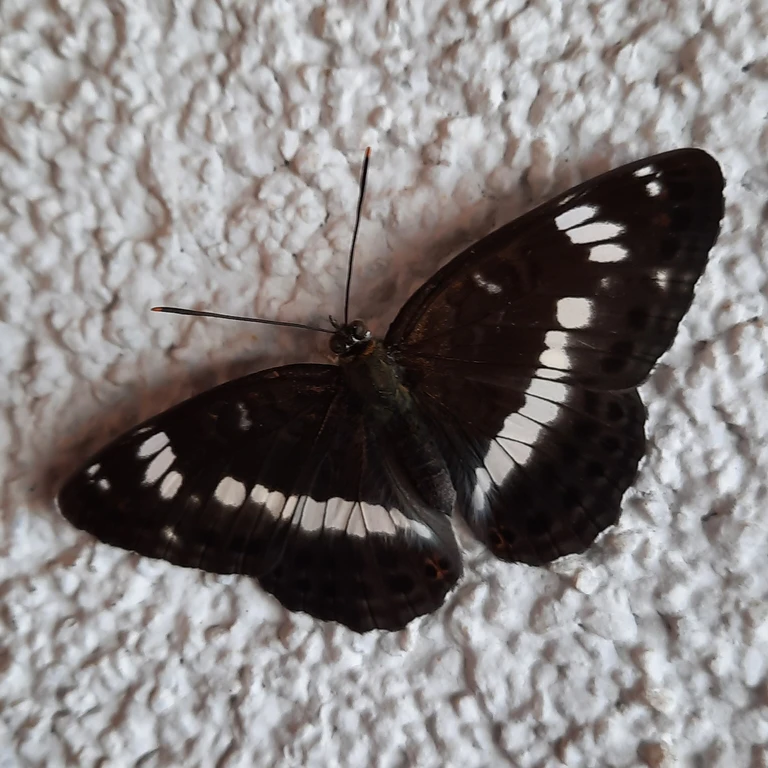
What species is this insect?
Limenitis camilla (also Ladoga camilla)
